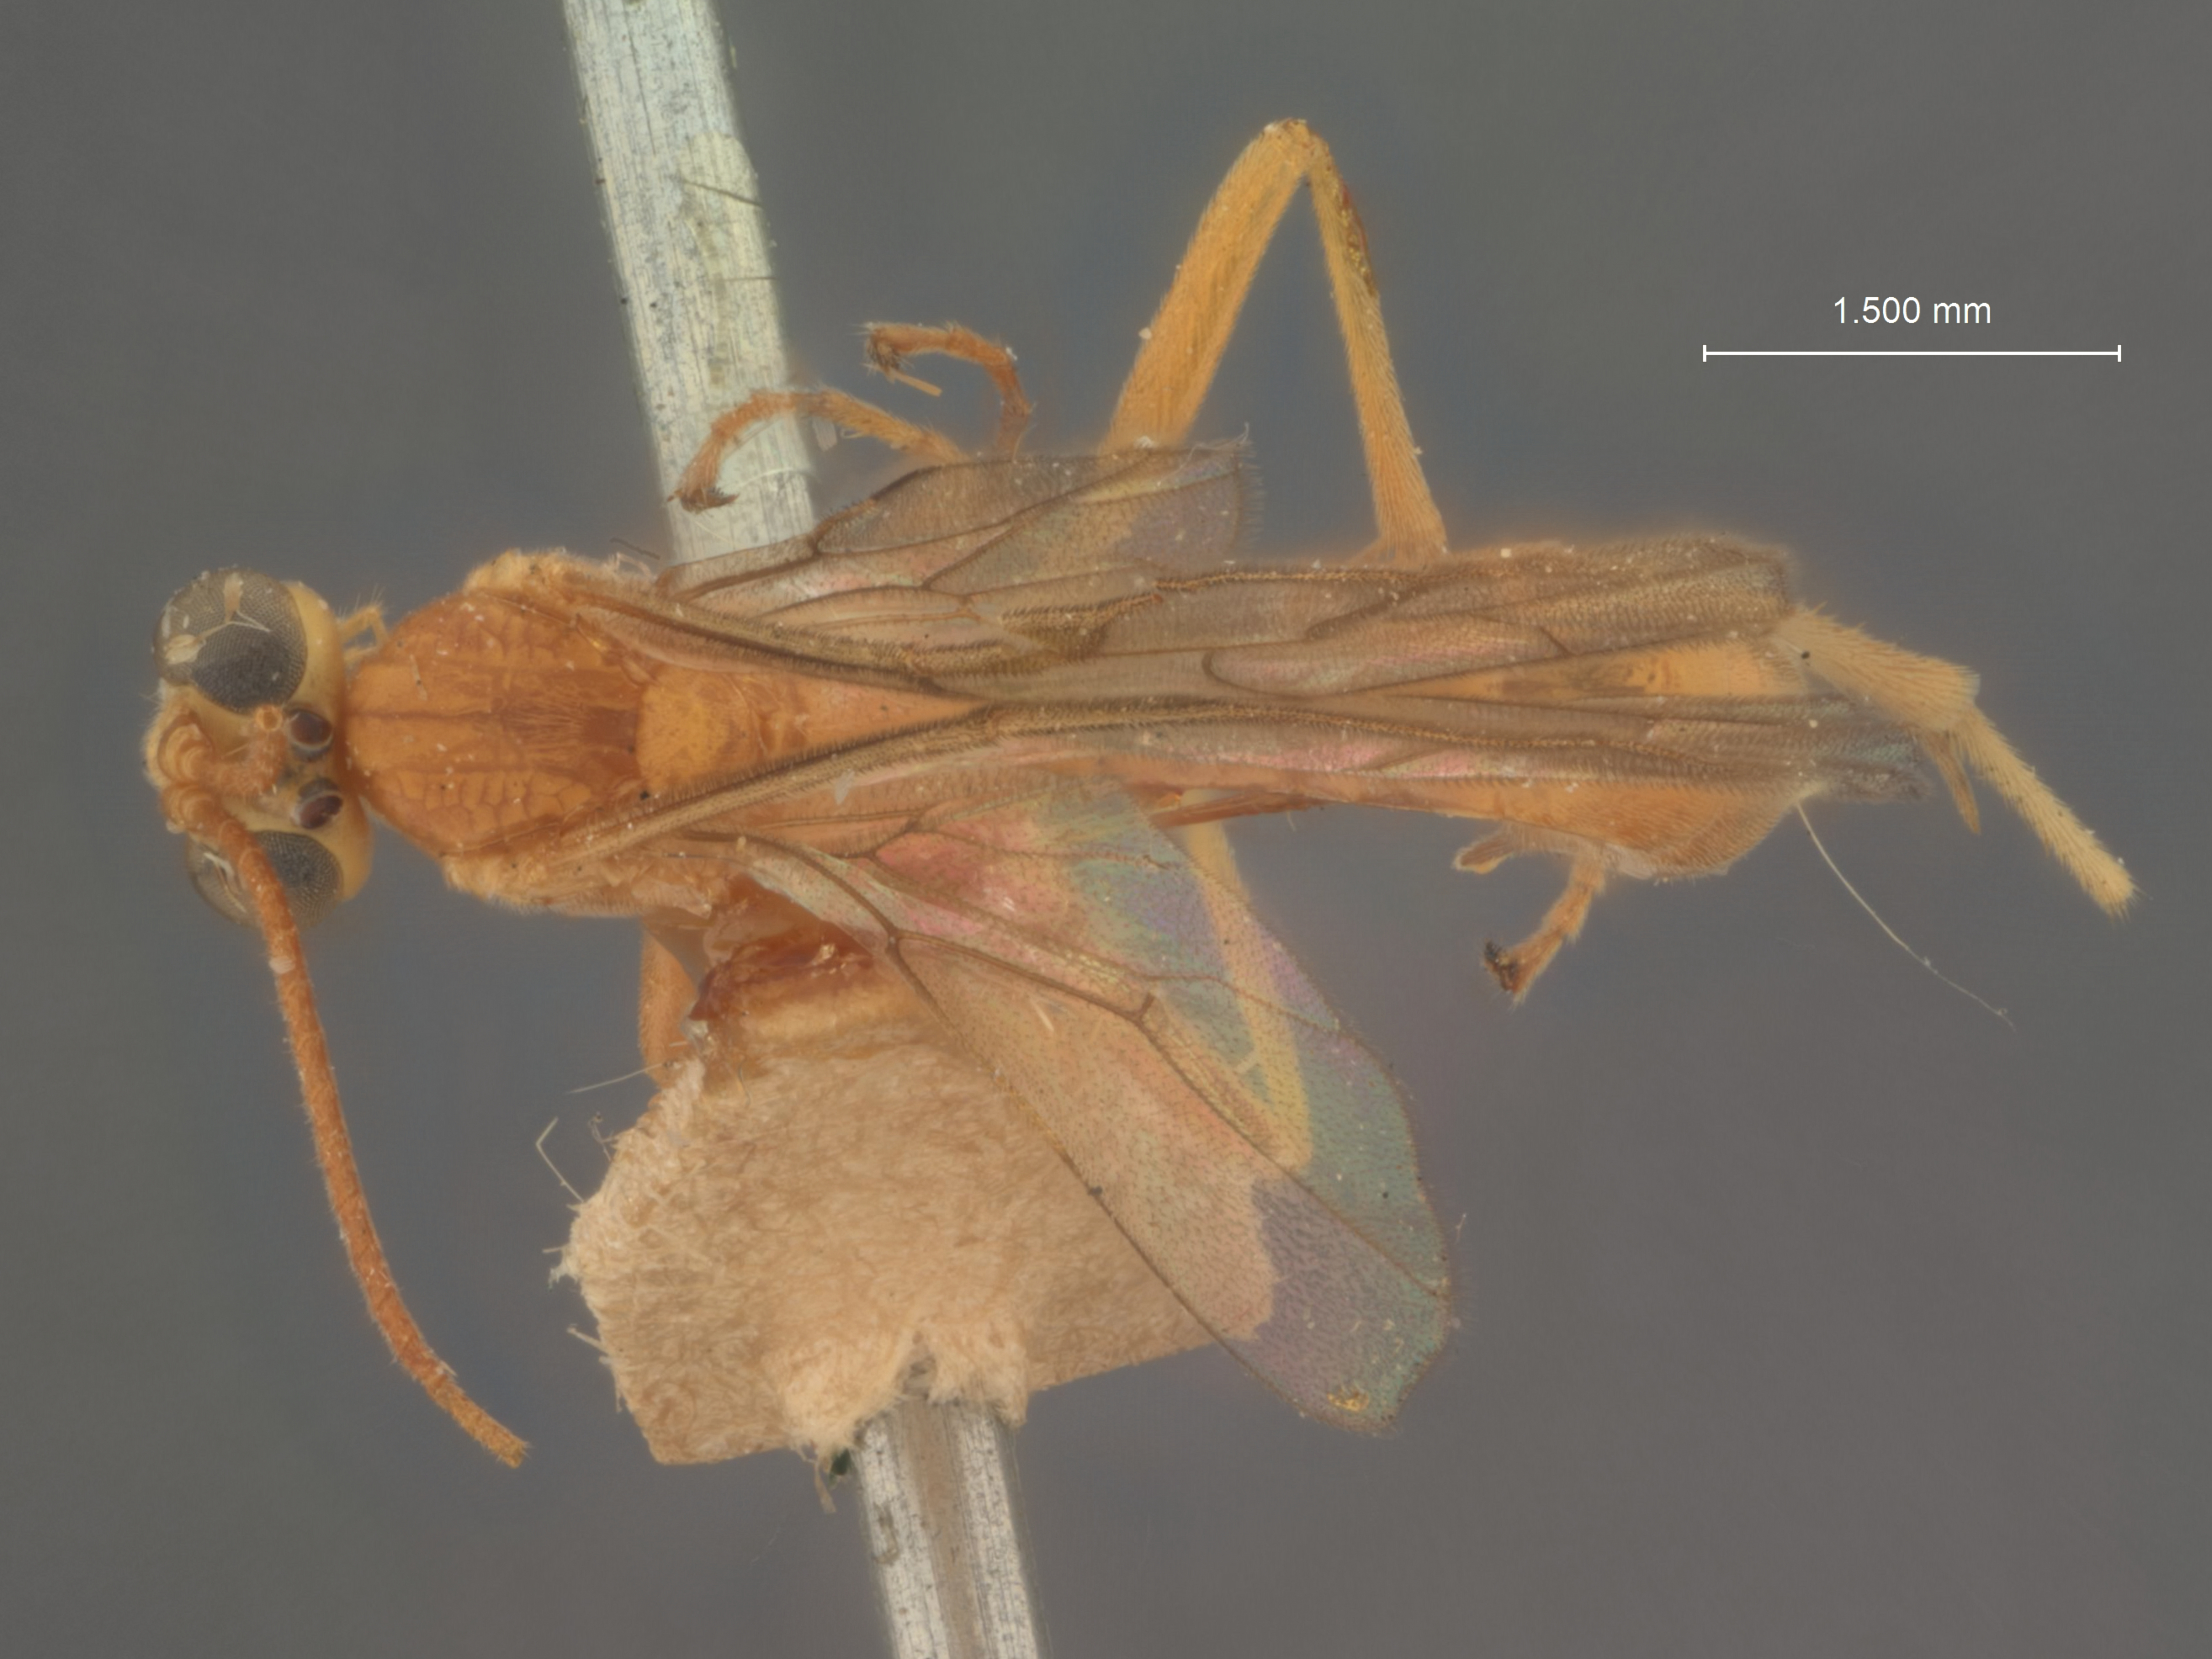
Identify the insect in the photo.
Parabates monticola
